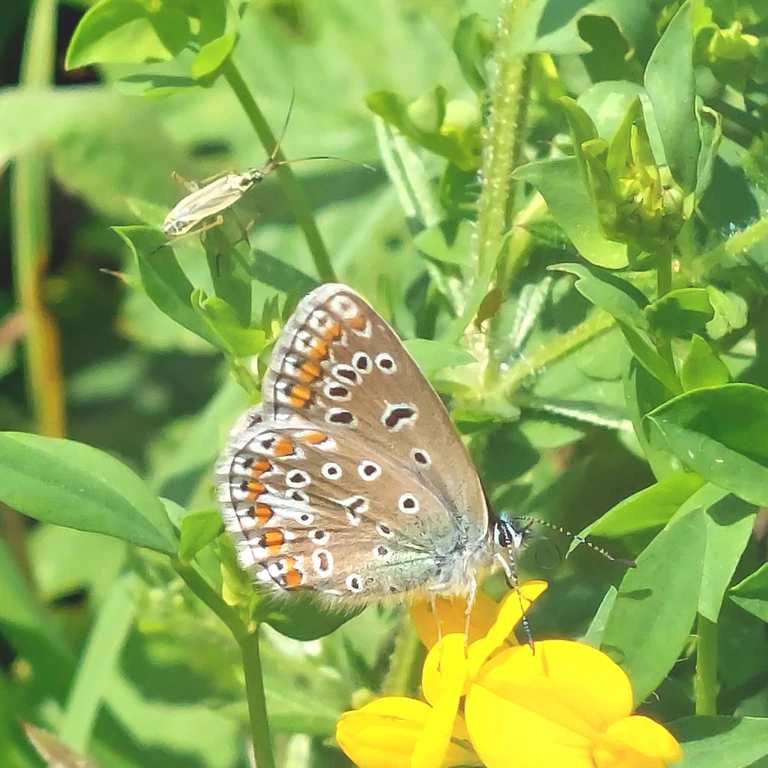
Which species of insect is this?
Polyommatus icarus
